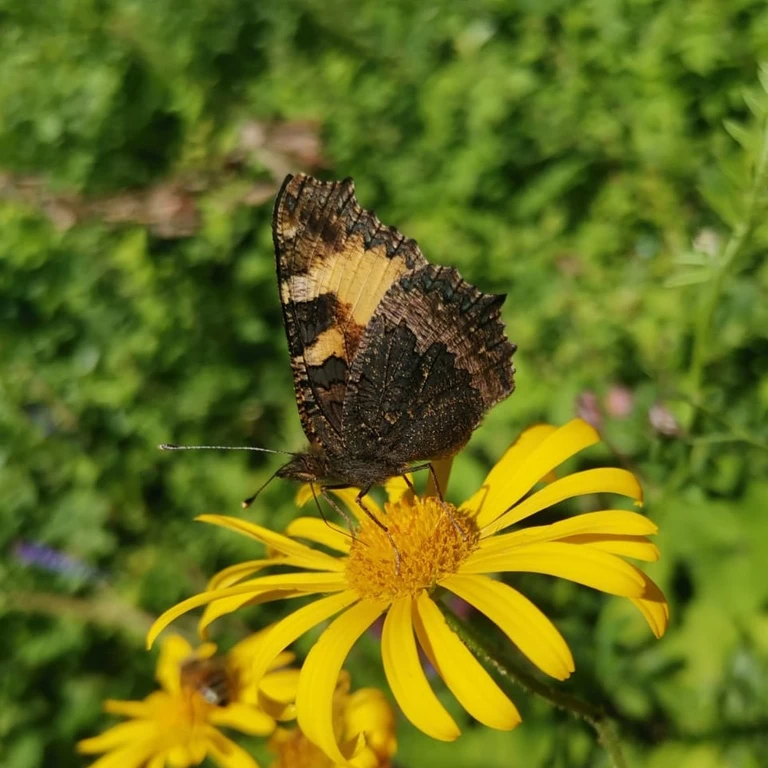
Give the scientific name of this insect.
Aglais urticae
